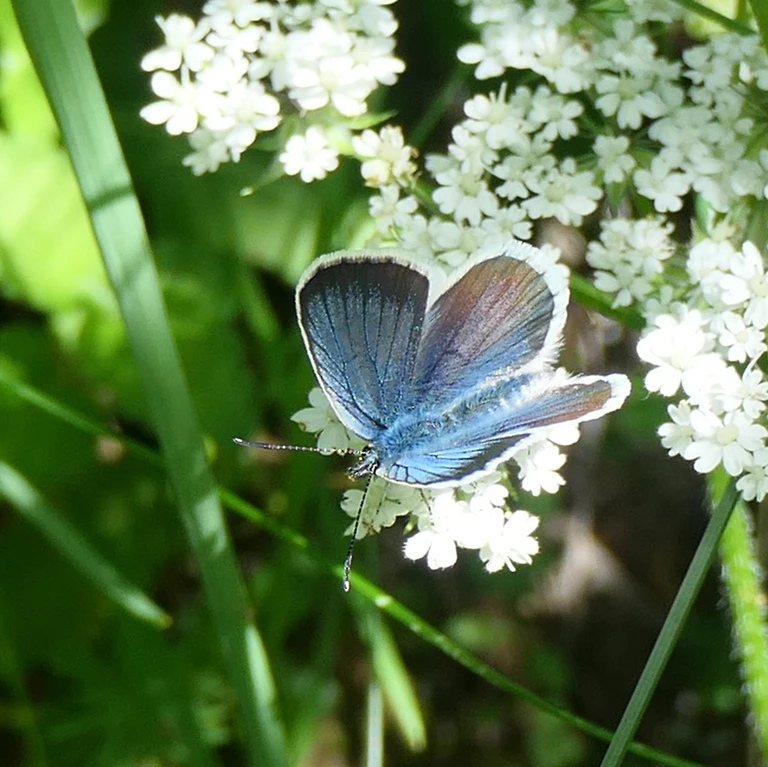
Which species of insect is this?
Plebejus argus
